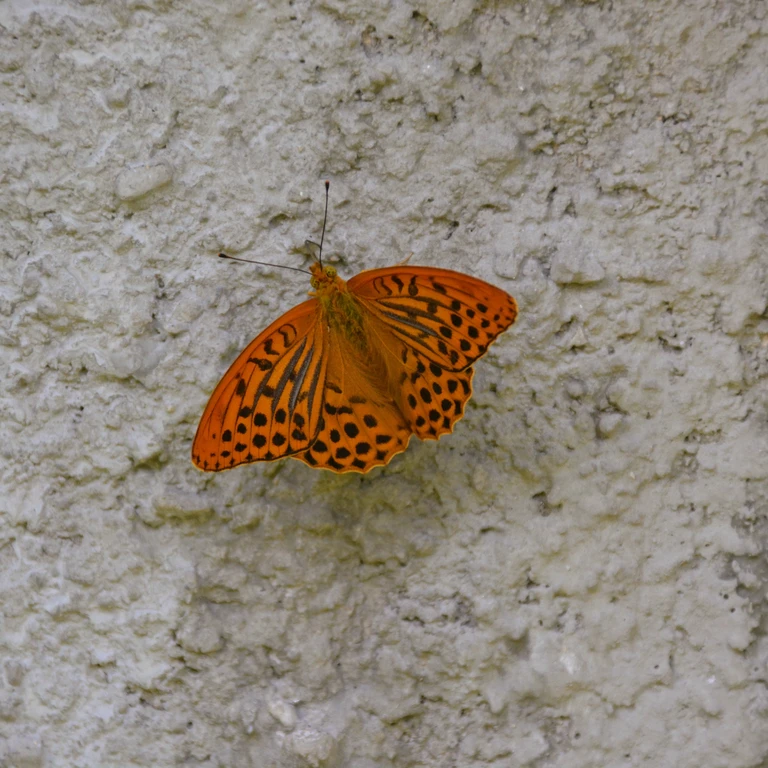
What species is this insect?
Argynnis paphia
